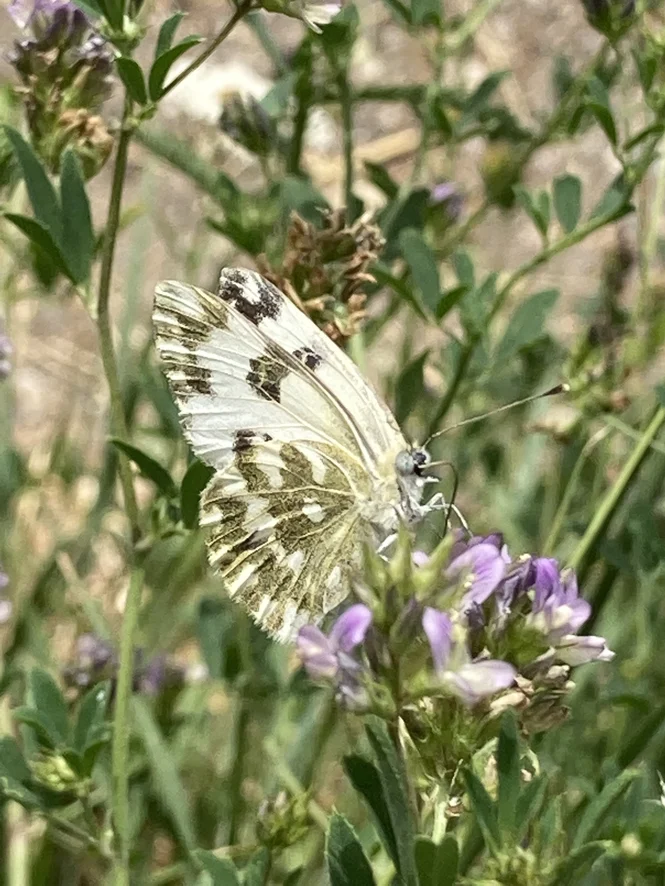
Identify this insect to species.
Pontia edusa
